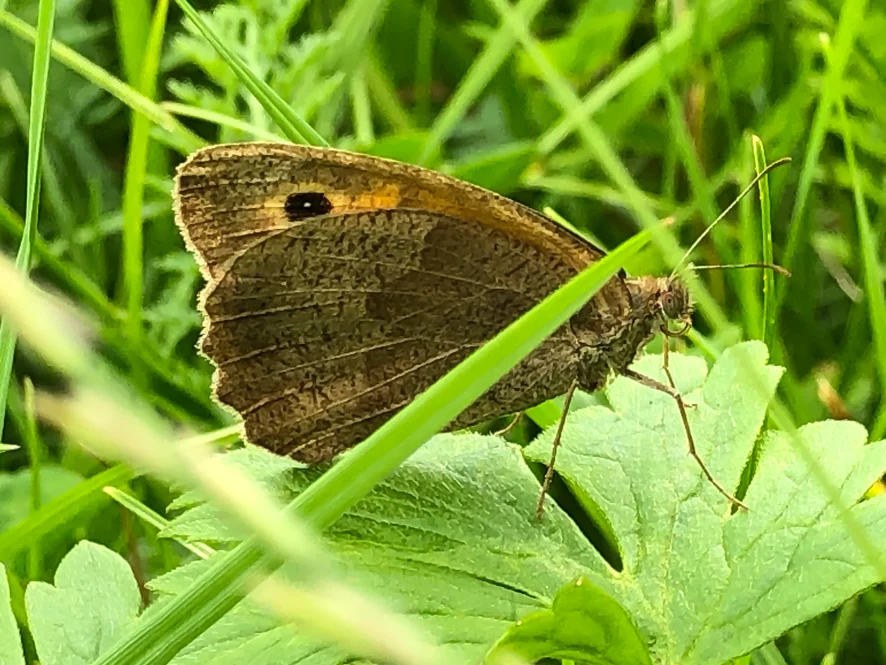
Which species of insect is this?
Maniola jurtina
